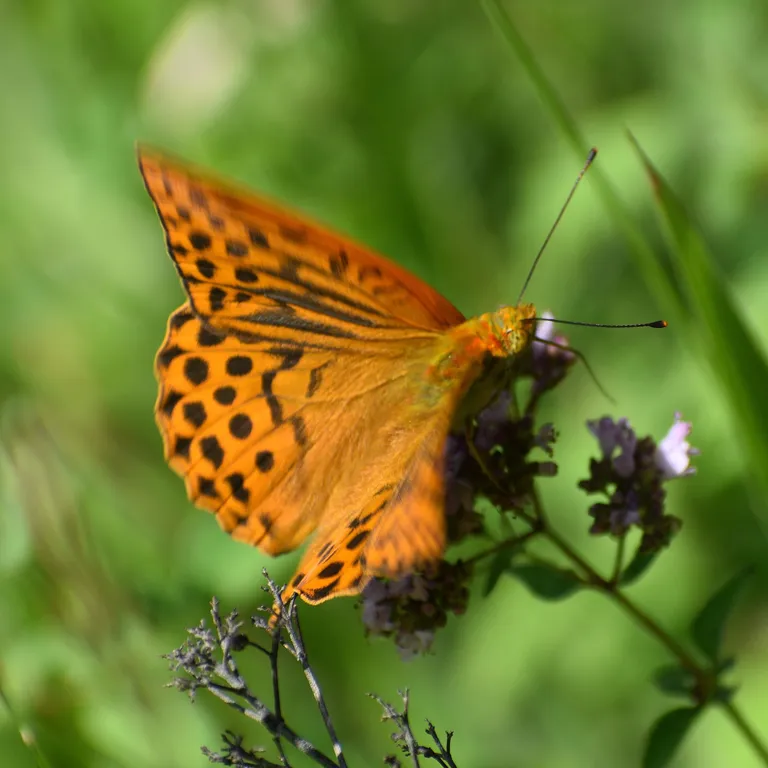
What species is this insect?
Argynnis paphia
